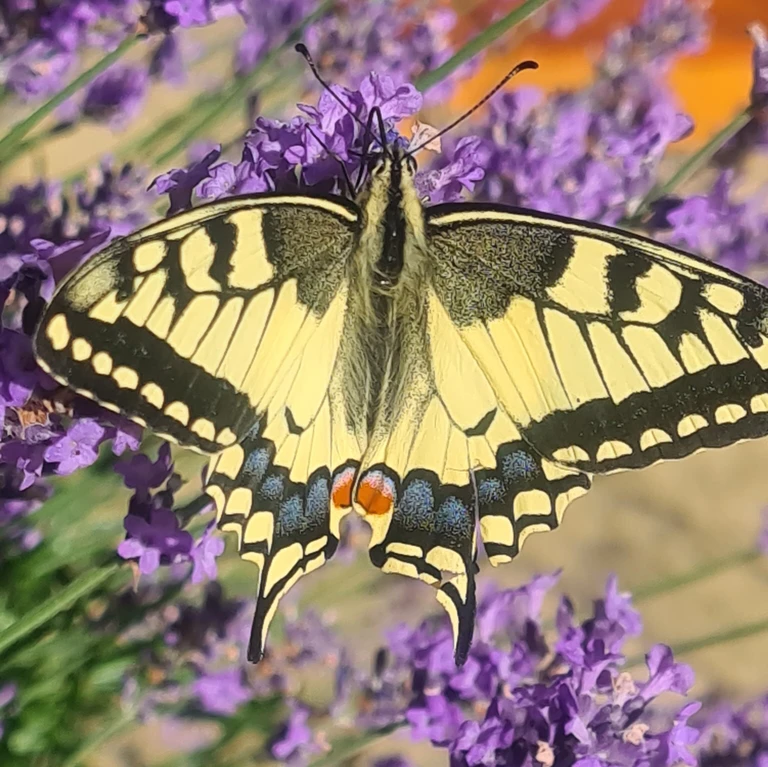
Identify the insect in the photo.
Papilio machaon
